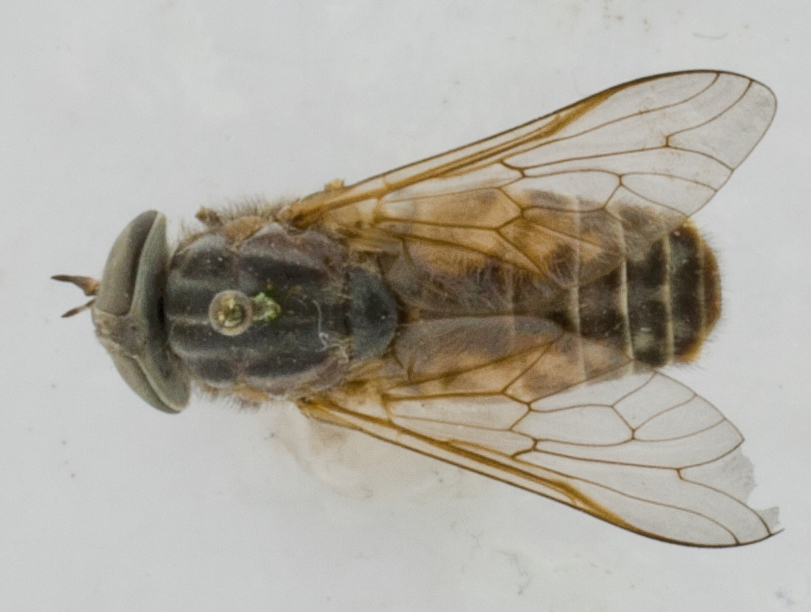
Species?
Tabanus opacus (also Hybomitra opaca)
